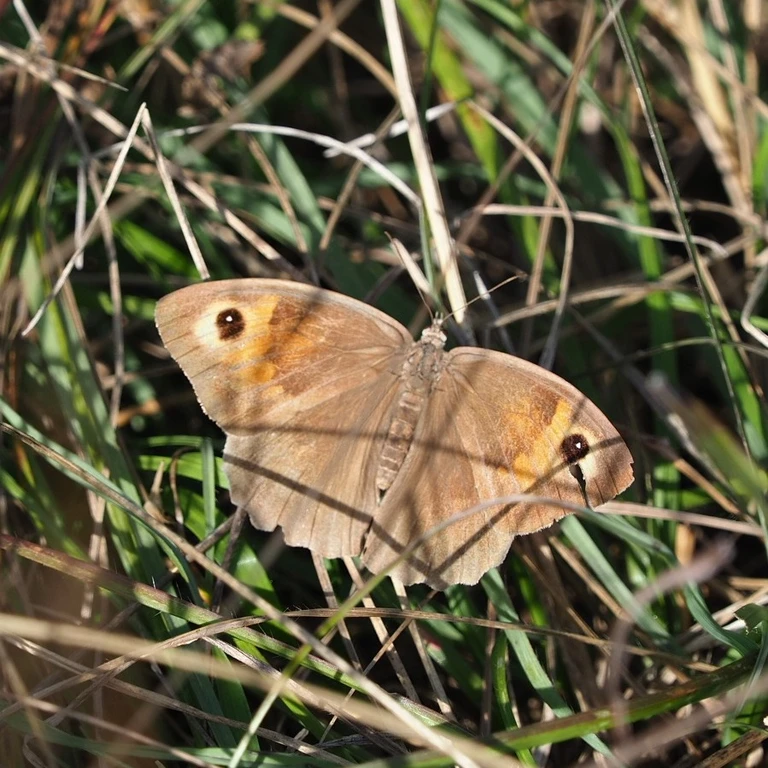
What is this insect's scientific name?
Maniola jurtina
